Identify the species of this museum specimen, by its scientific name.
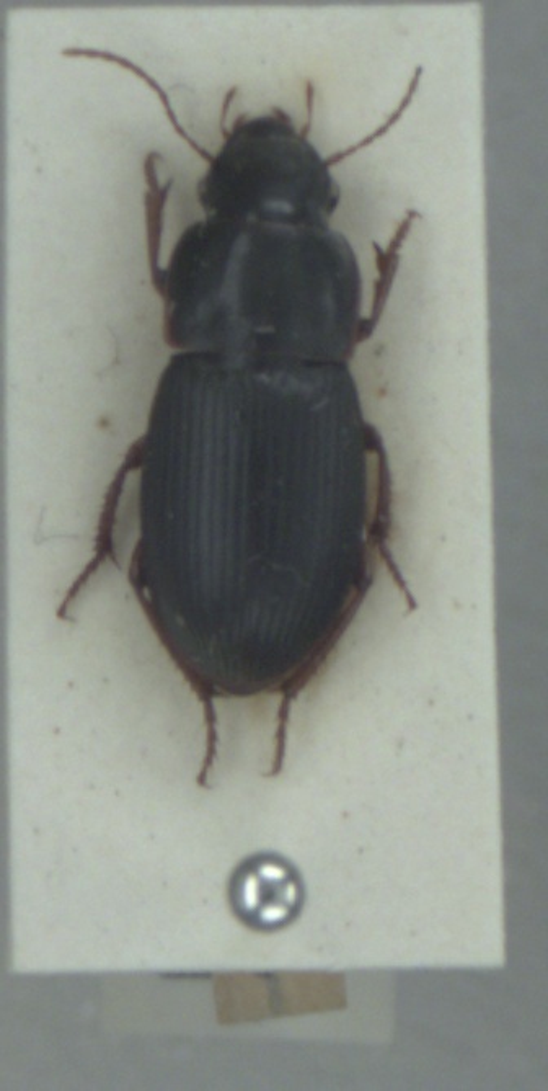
Harpalus latus
